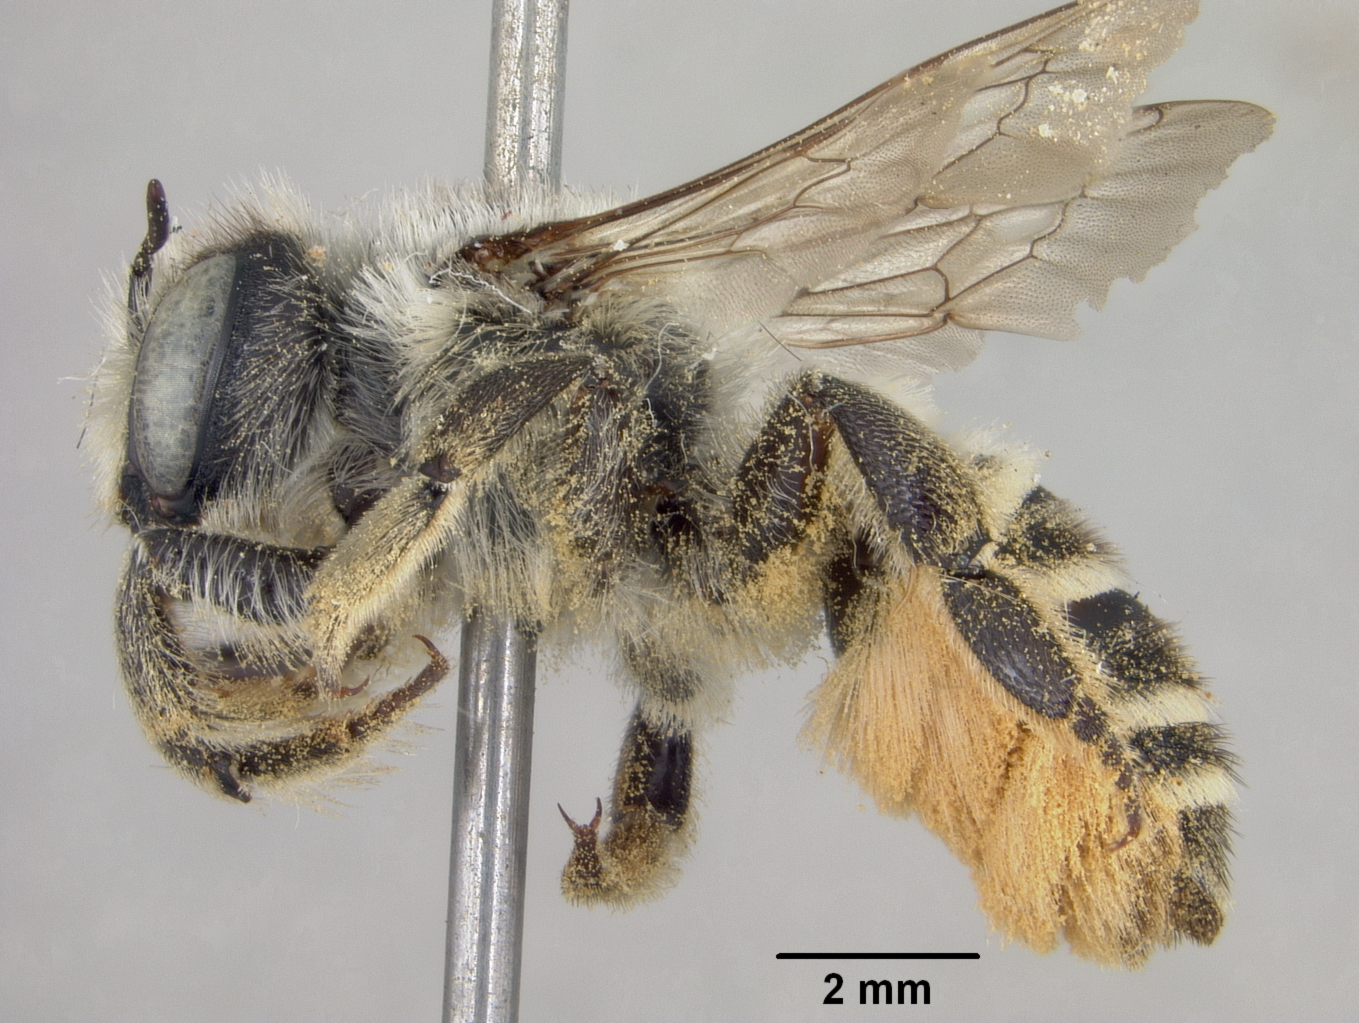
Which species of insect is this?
Megachile chrysothamni
